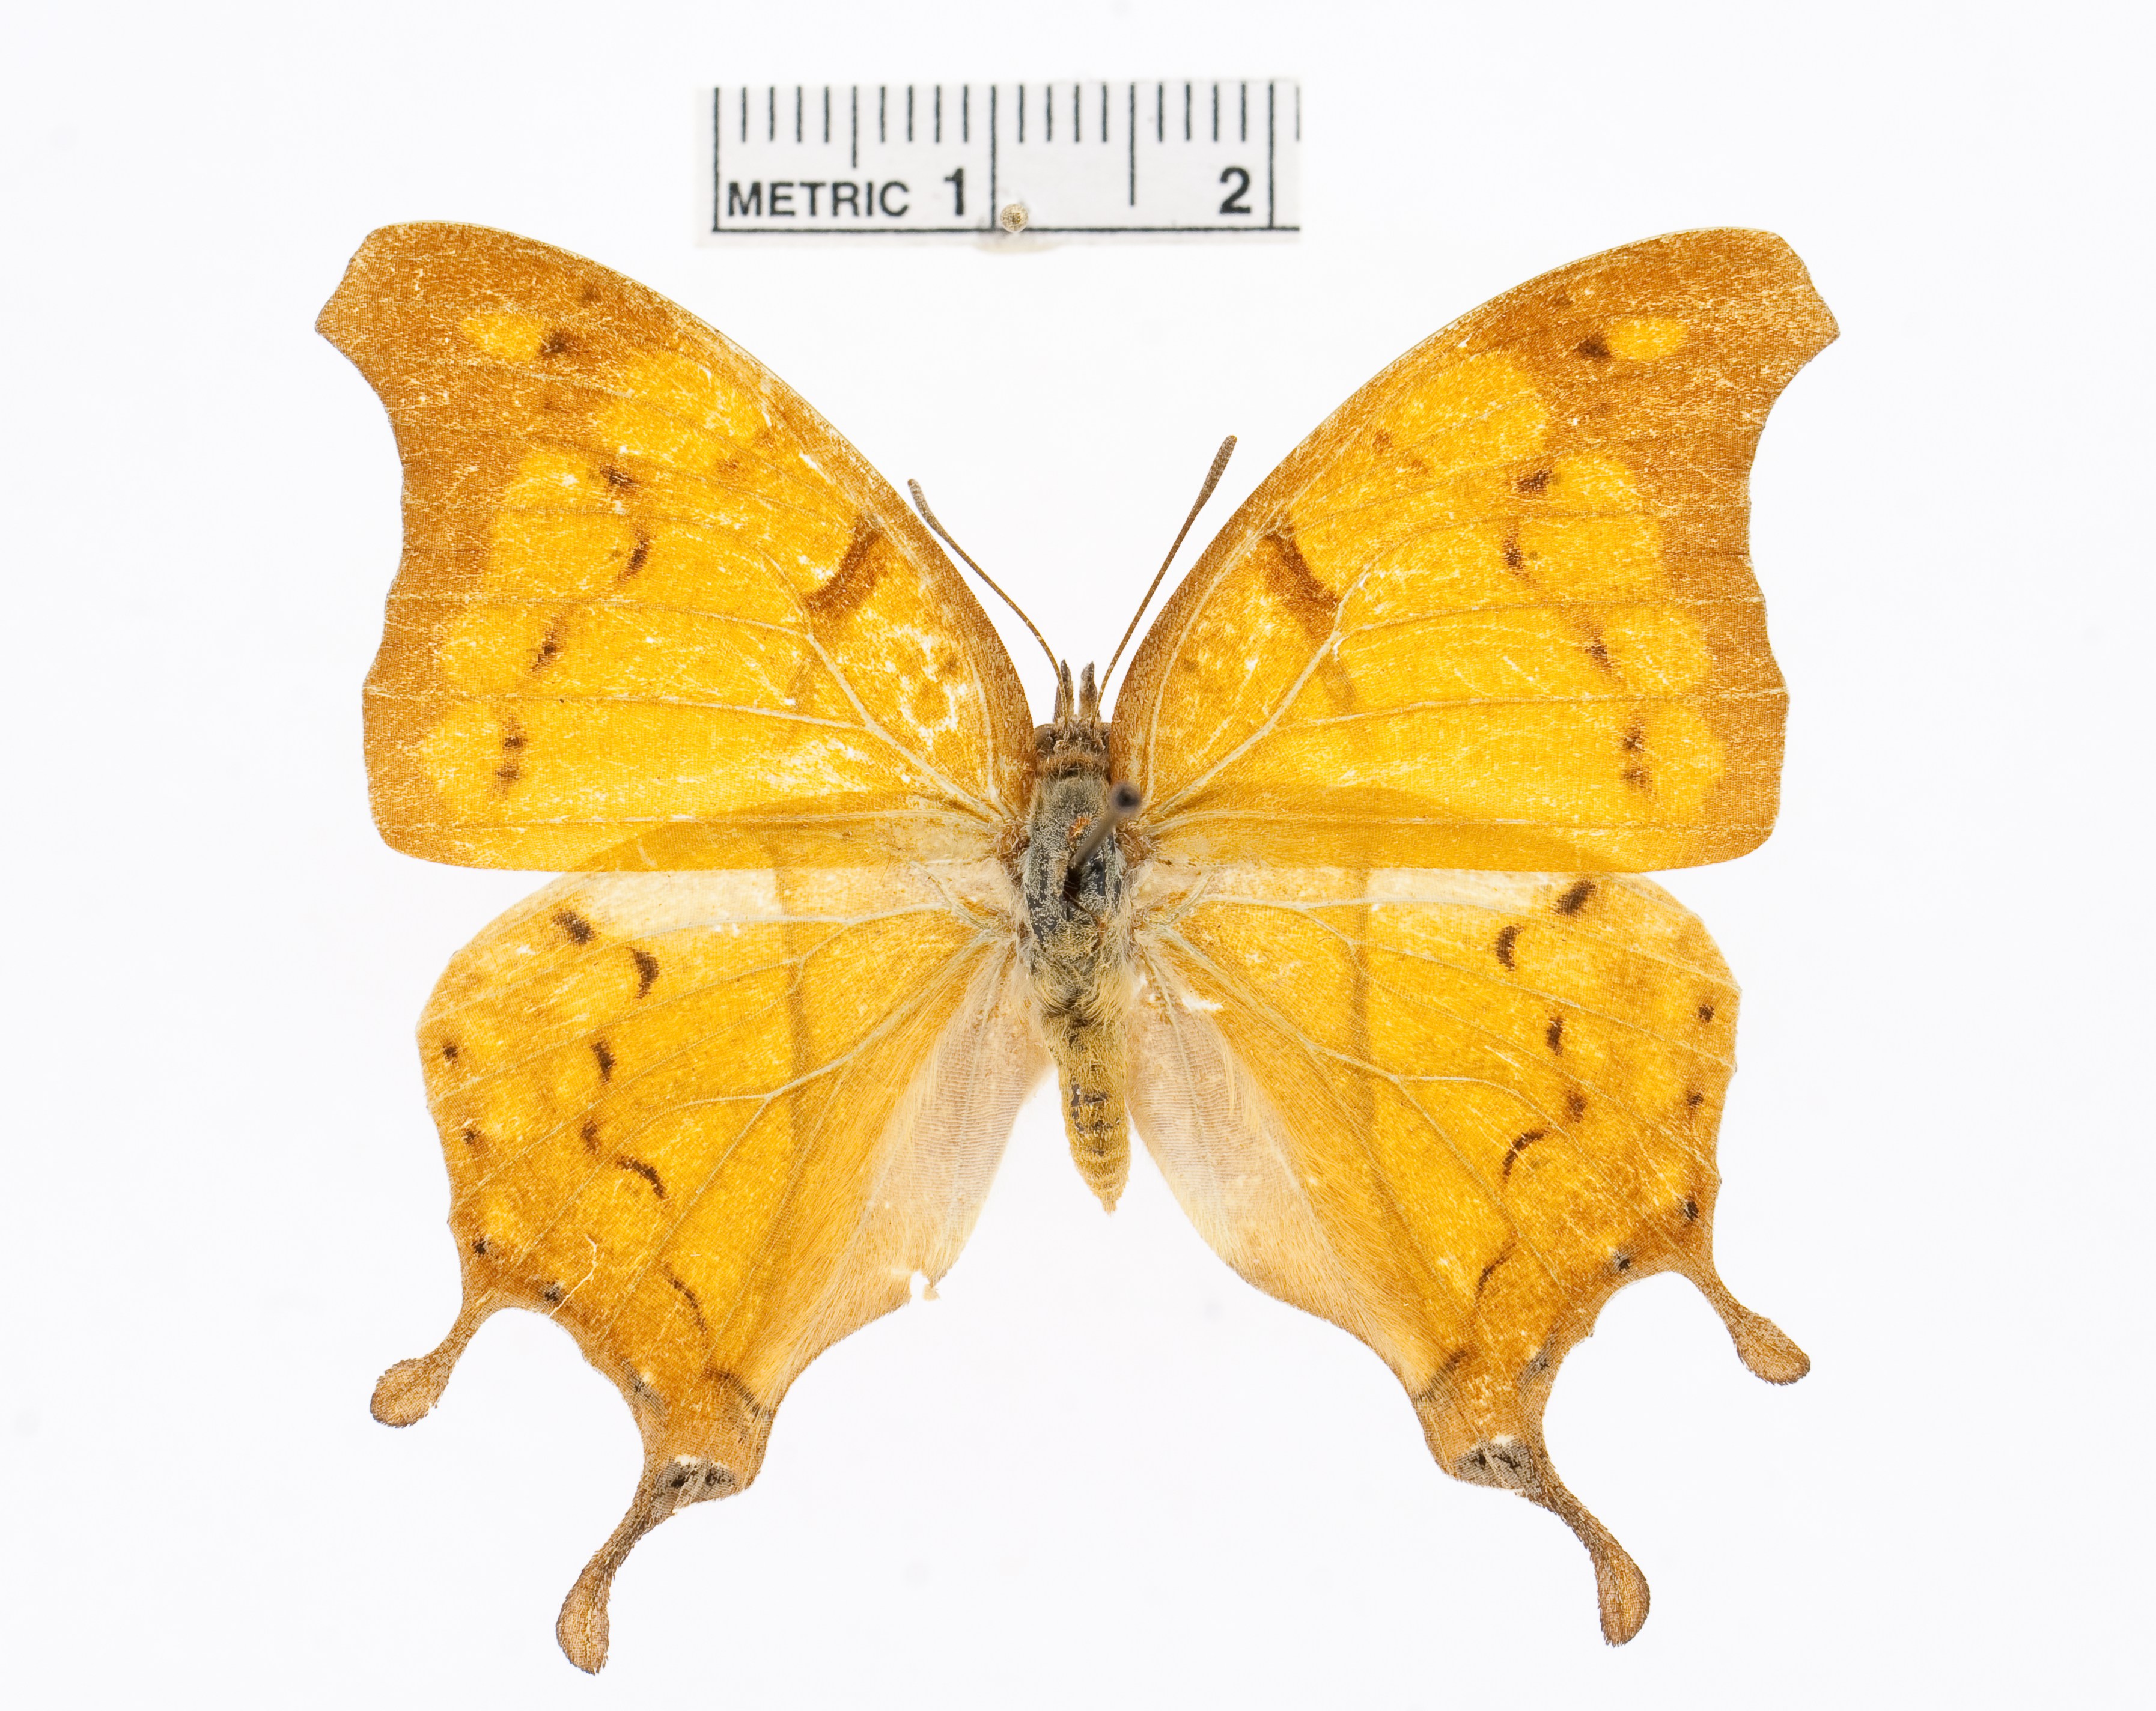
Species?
Charaxes zoolina
